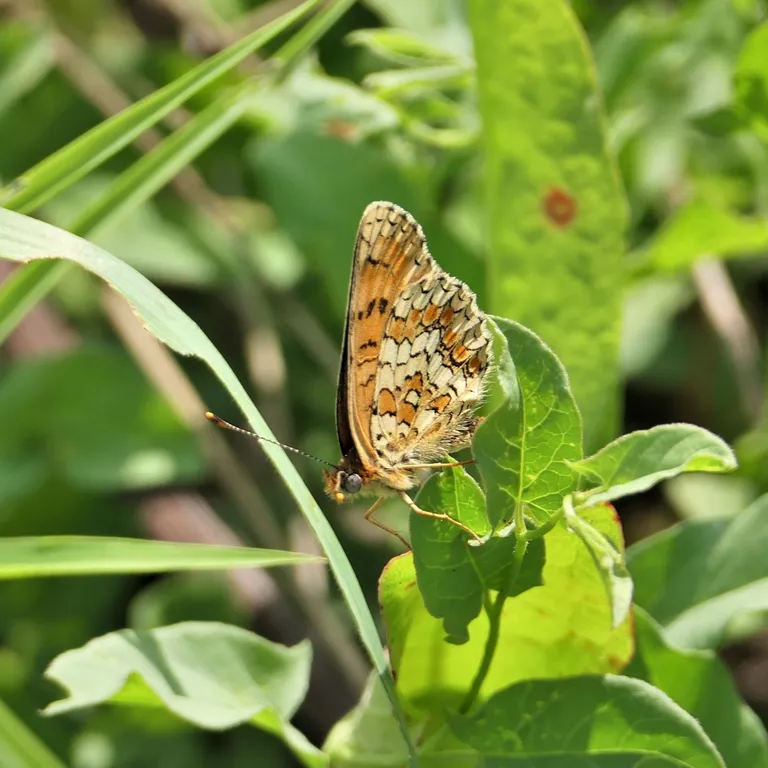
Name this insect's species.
Melitaea phoebe
